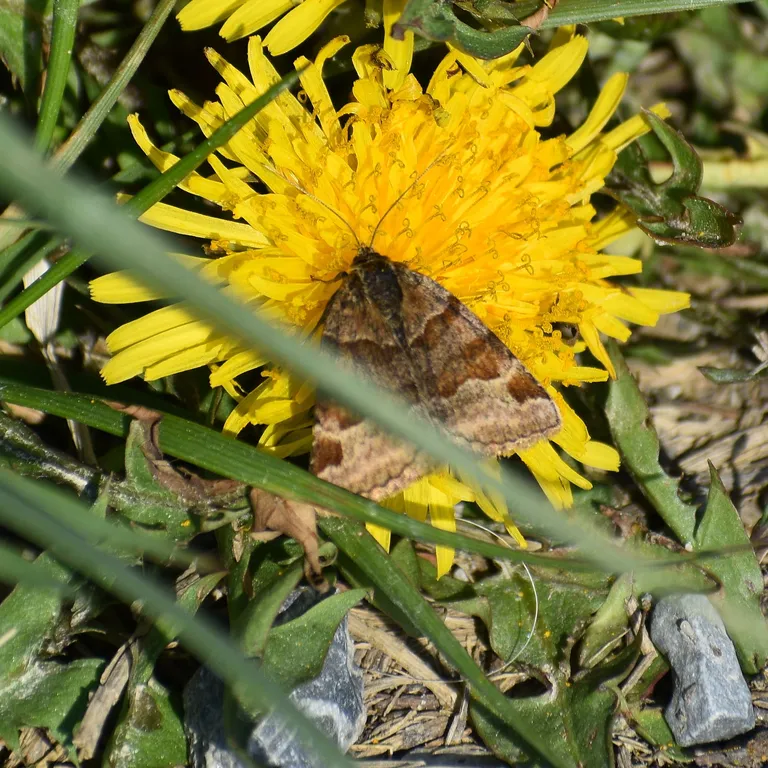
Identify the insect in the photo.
Euclidia glyphica
